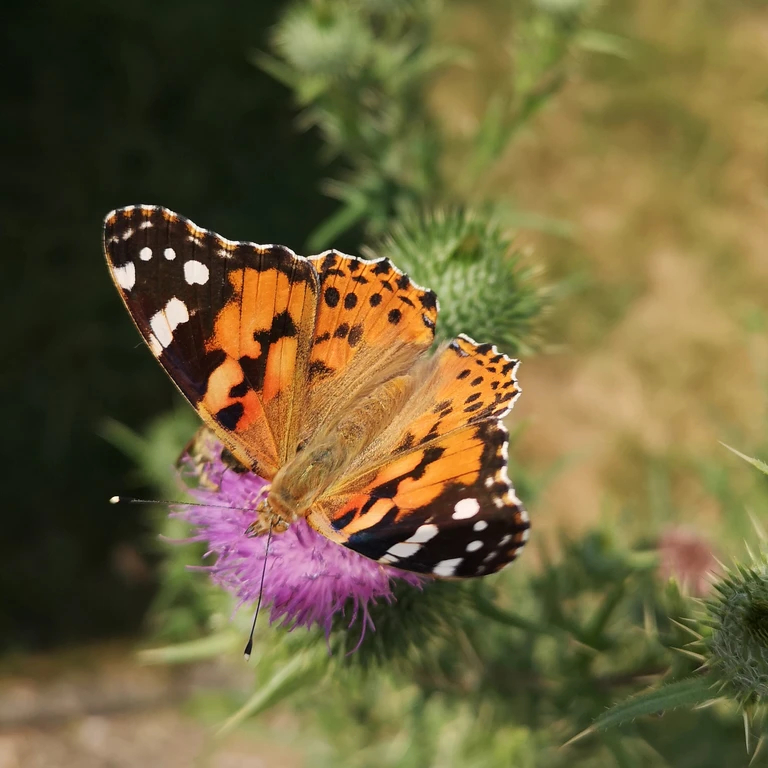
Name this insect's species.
Vanessa cardui
